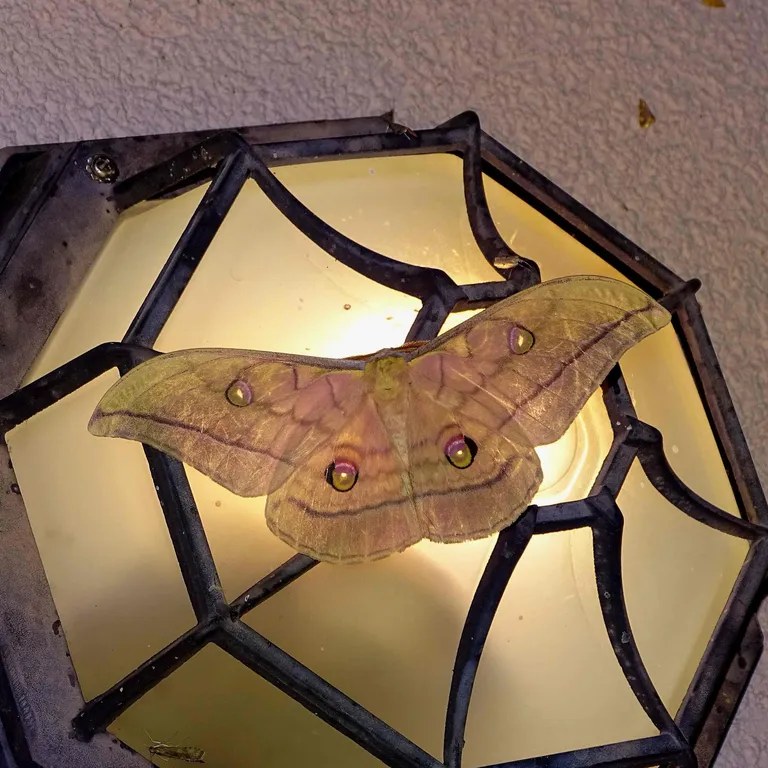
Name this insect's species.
Antheraea yamamai
